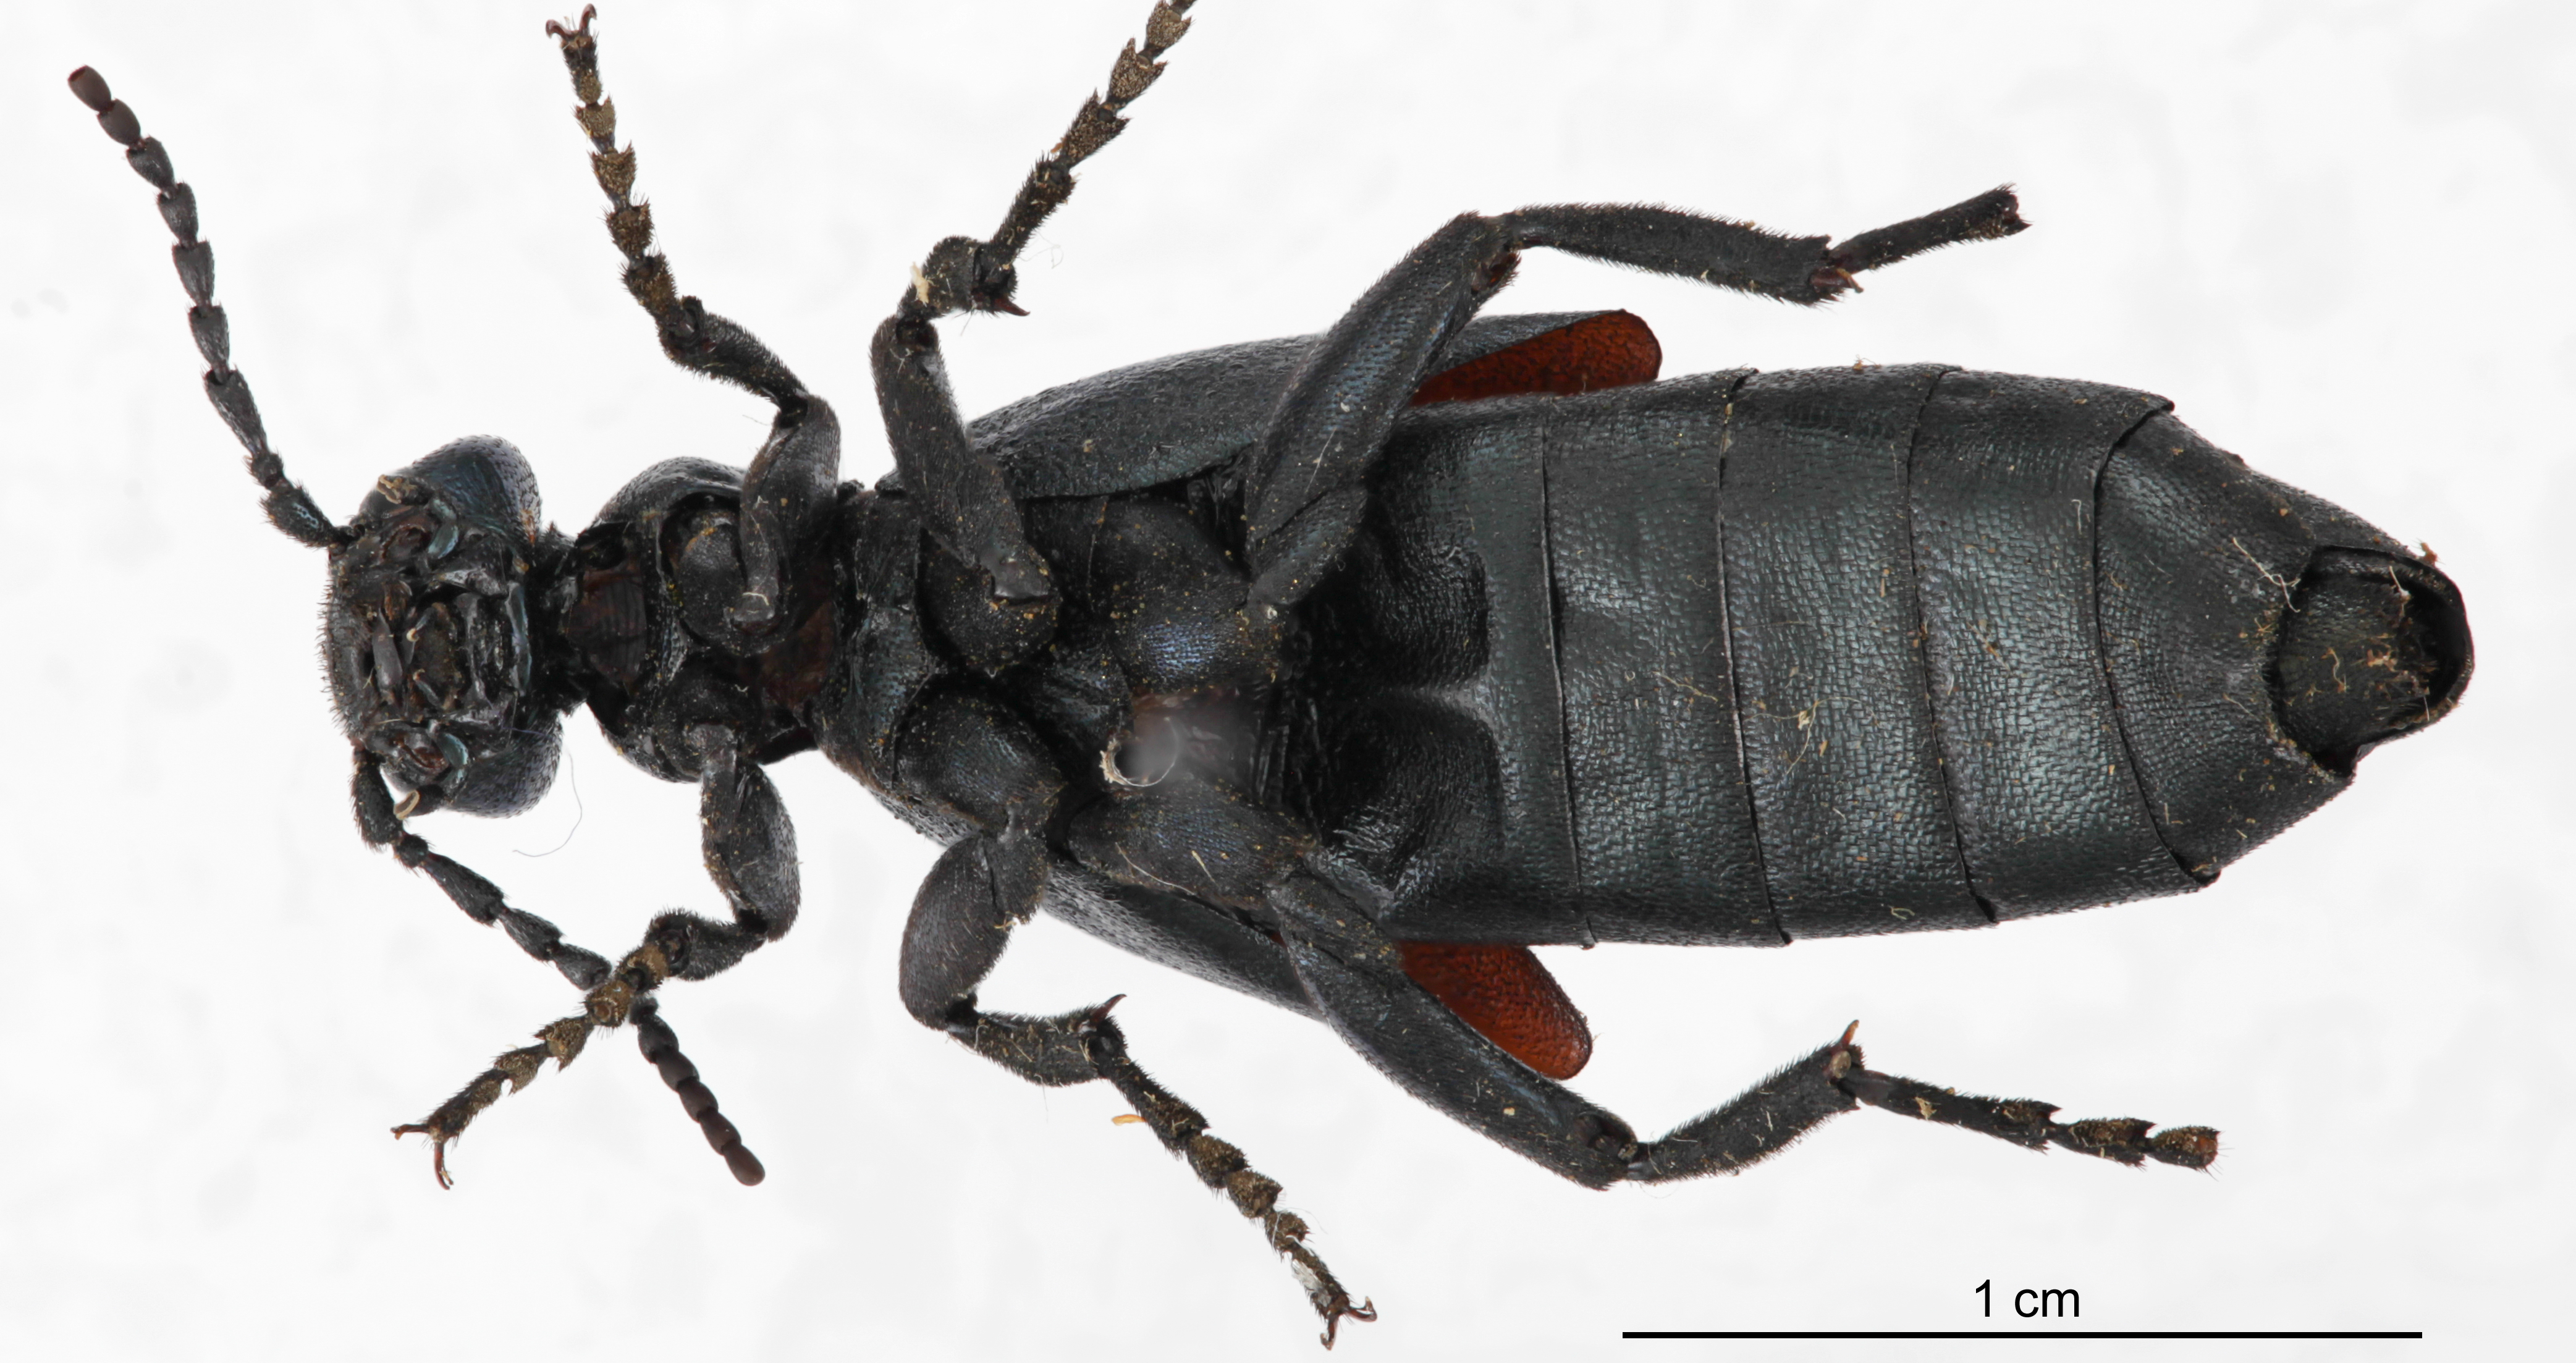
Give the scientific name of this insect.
Meloe americanus
